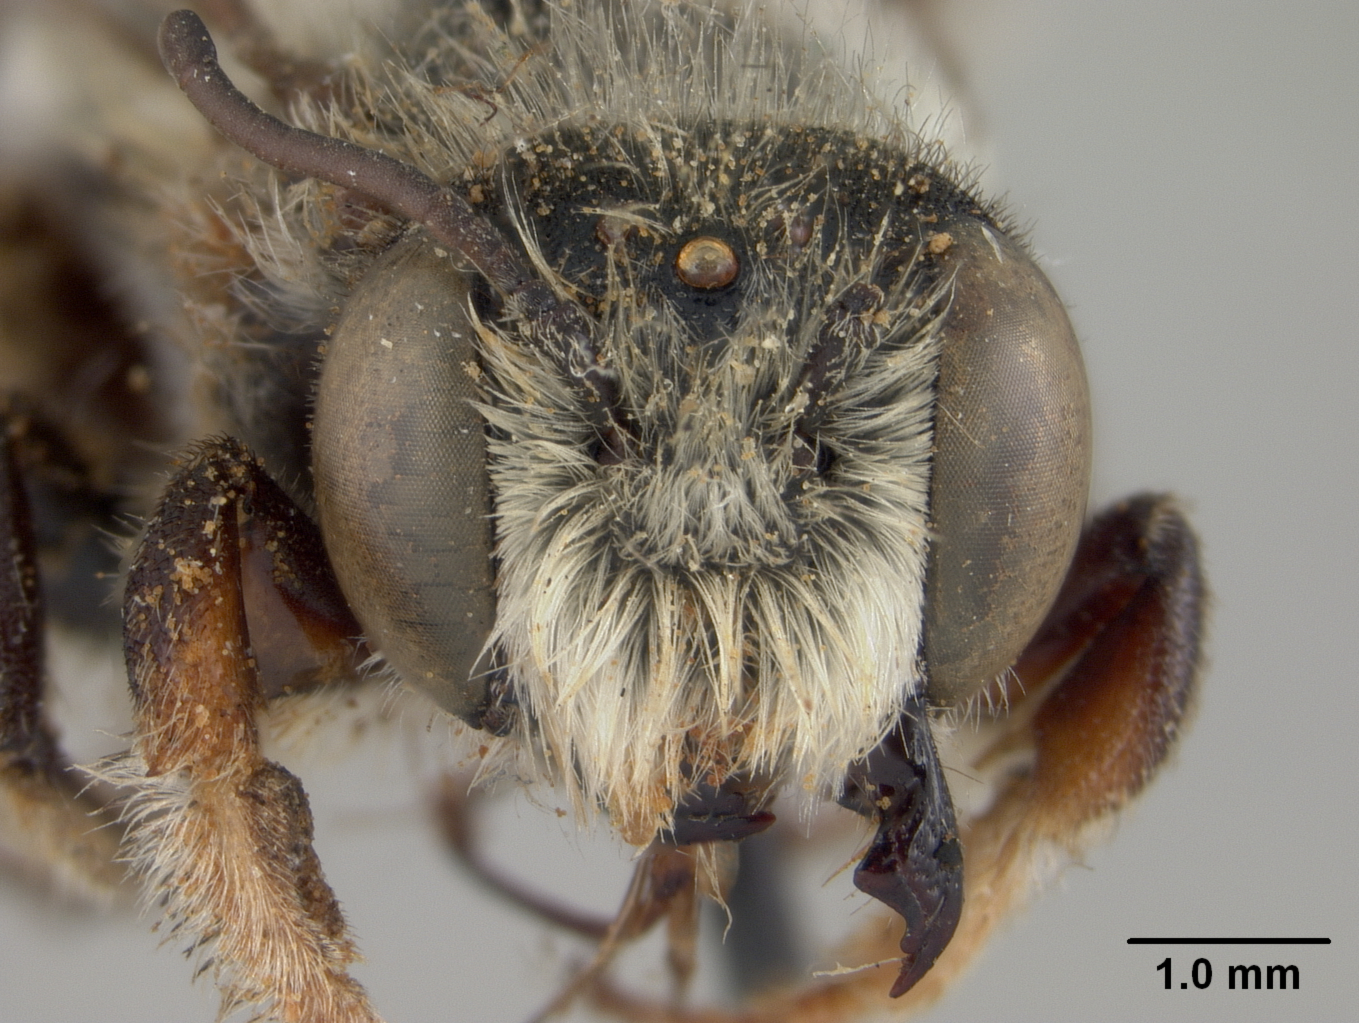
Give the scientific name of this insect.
Megachile angelica
